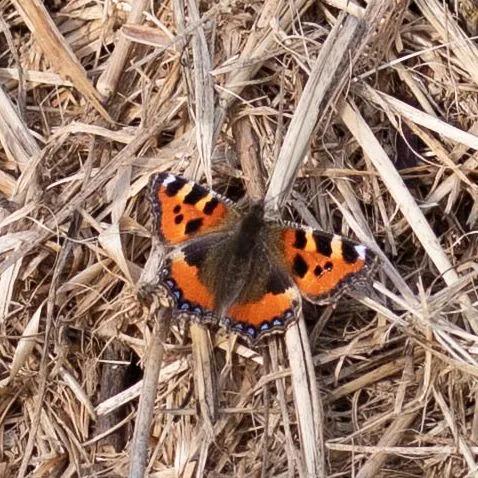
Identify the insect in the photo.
Aglais urticae
